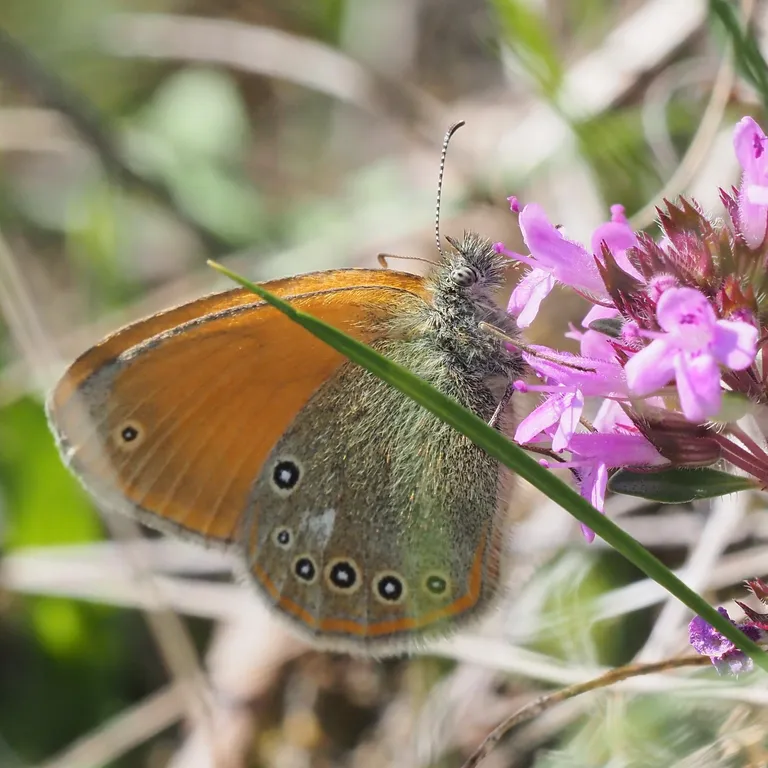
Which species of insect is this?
Coenonympha glycerion (also Coenonympha iphis)
